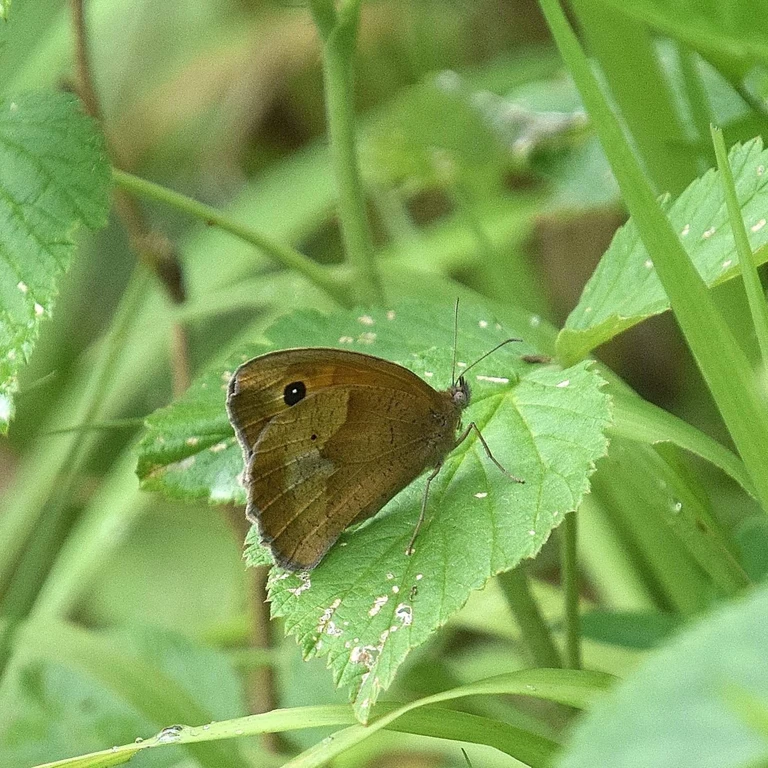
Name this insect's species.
Maniola jurtina
